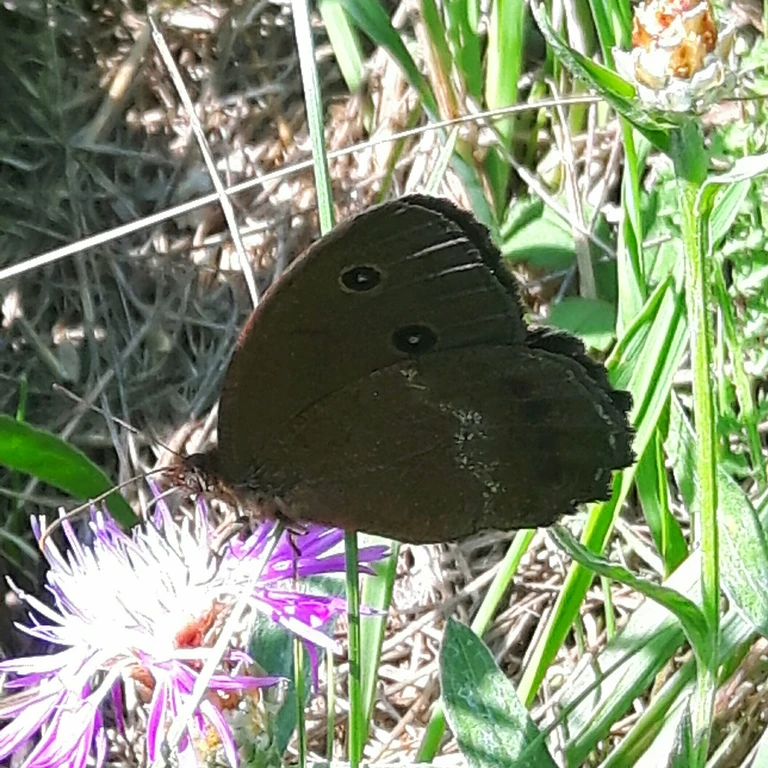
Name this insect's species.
Minois dryas
